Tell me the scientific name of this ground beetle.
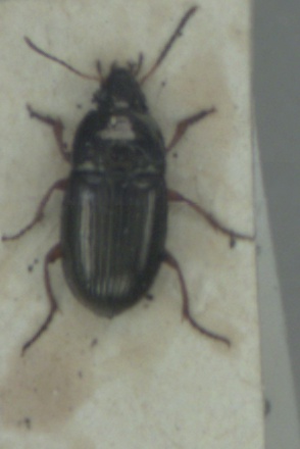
Amara familiaris
